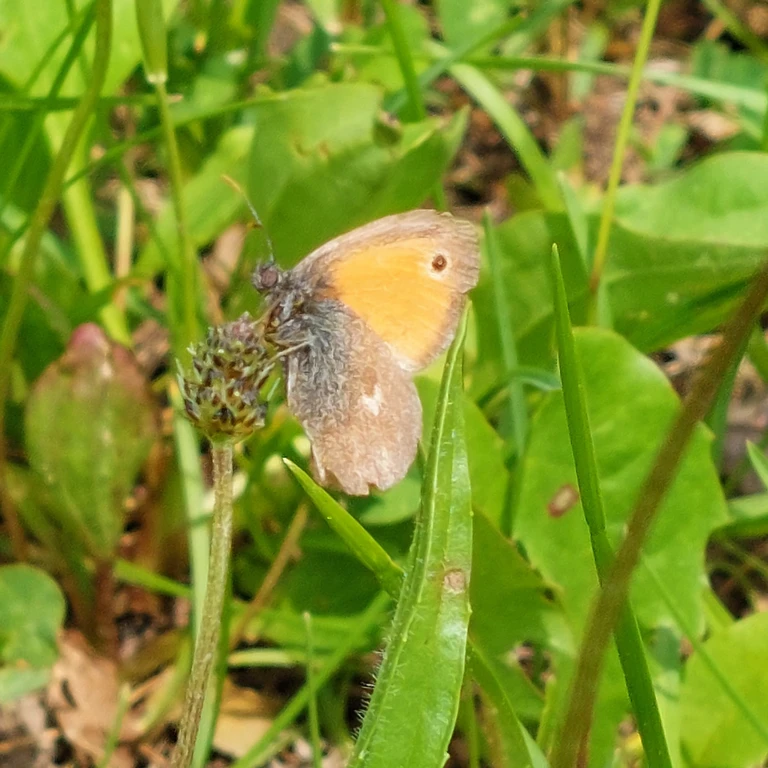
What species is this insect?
Coenonympha pamphilus
